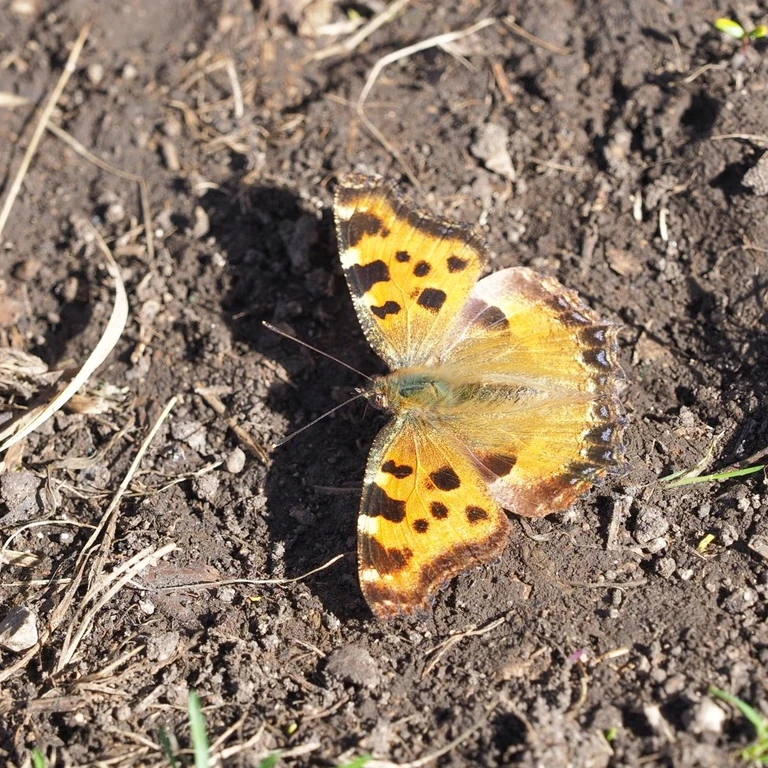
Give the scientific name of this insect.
Nymphalis polychloros
